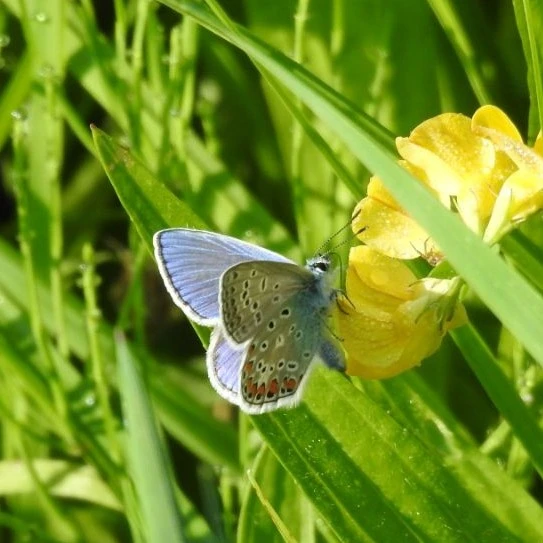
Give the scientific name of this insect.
Polyommatus icarus
